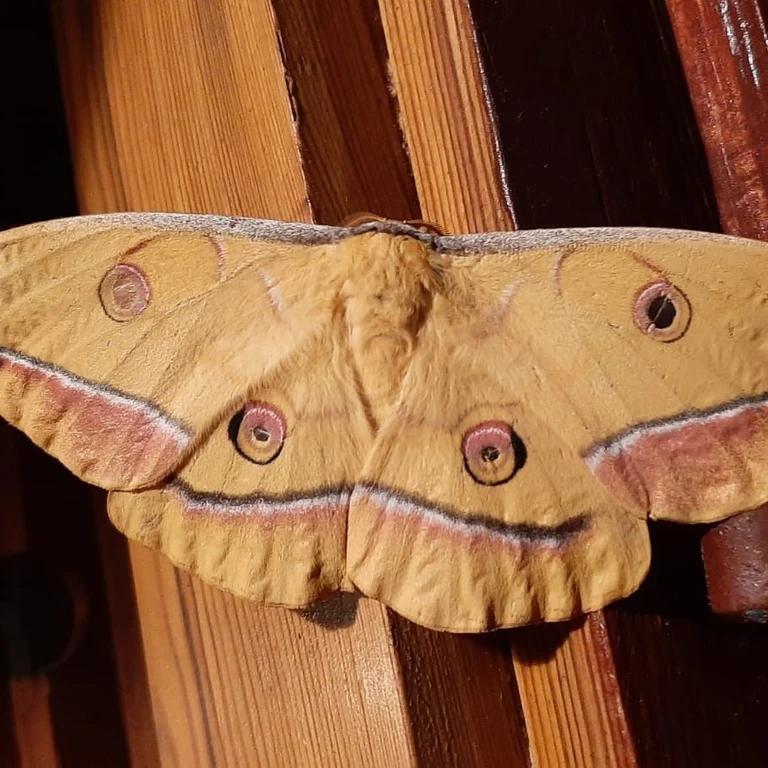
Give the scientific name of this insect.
Antheraea yamamai
